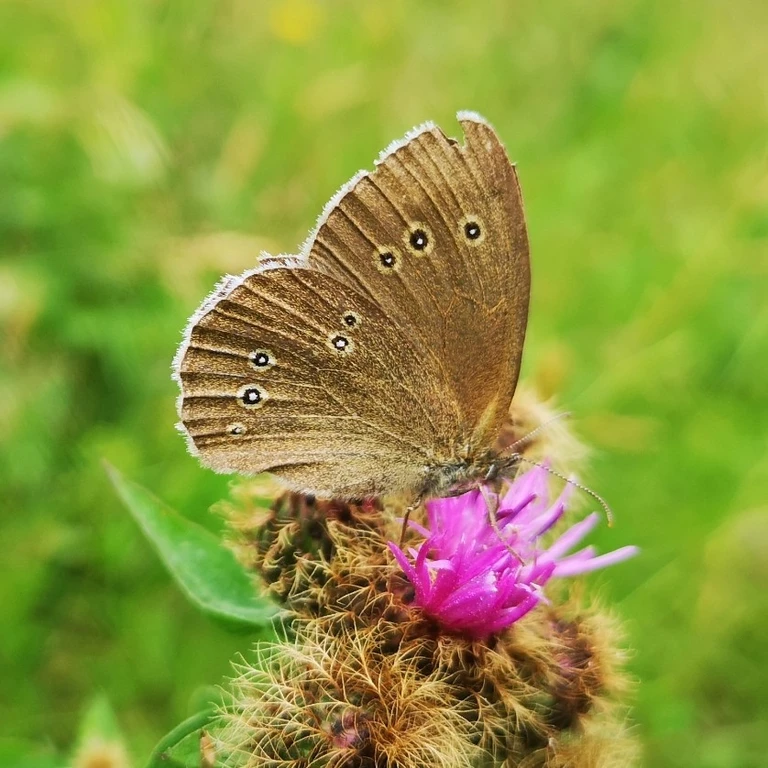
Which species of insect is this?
Aphantopus hyperantus
